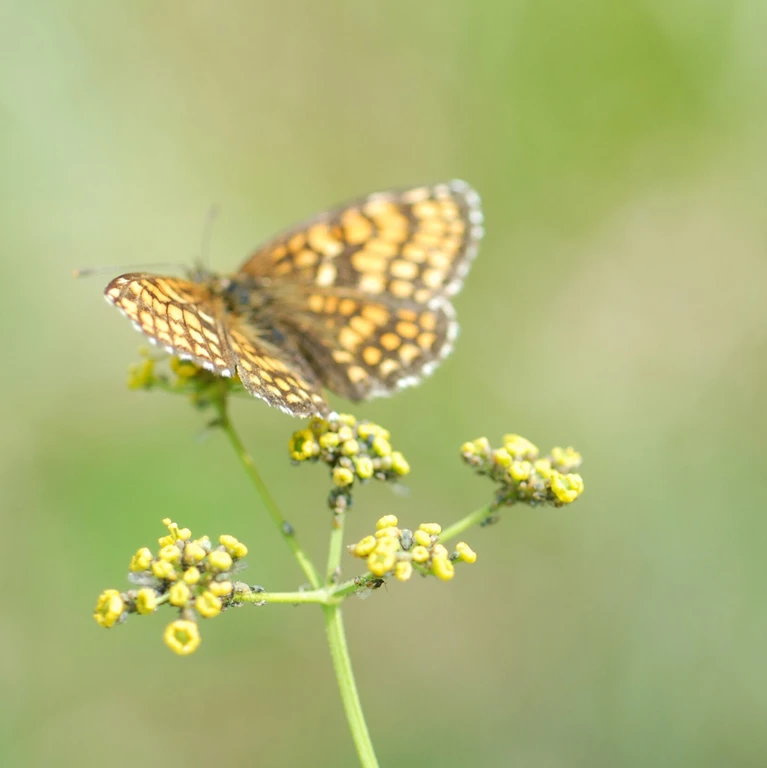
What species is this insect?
Melitaea athalia
